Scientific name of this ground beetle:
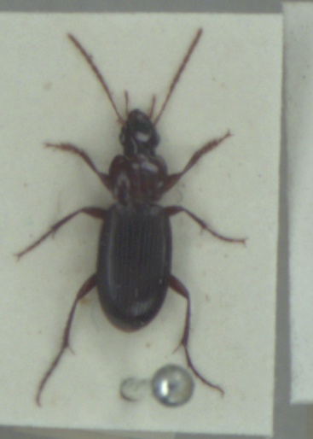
Platyderus depressus
